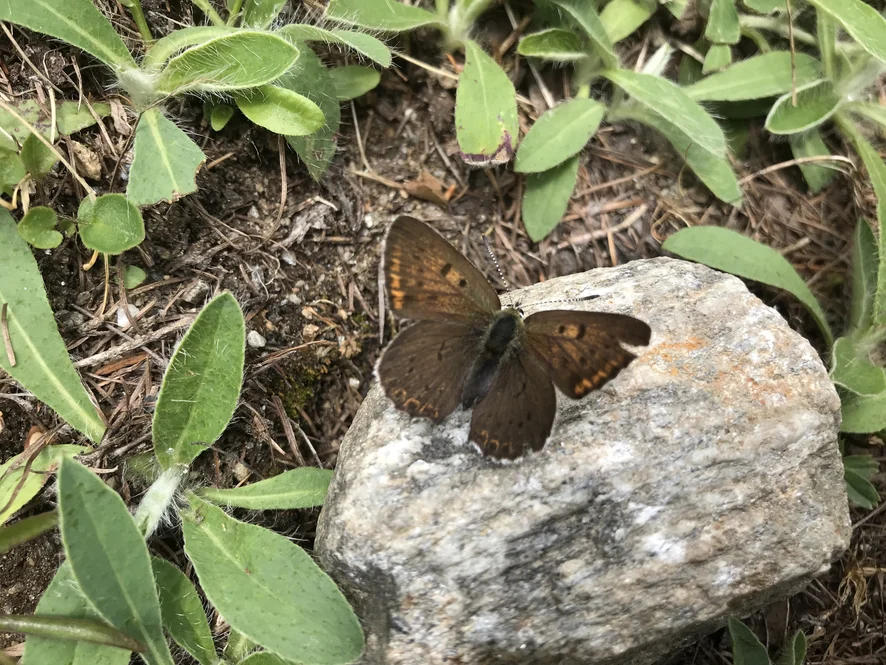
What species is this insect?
Lycaena tityrus (also Loweia tityrus)
